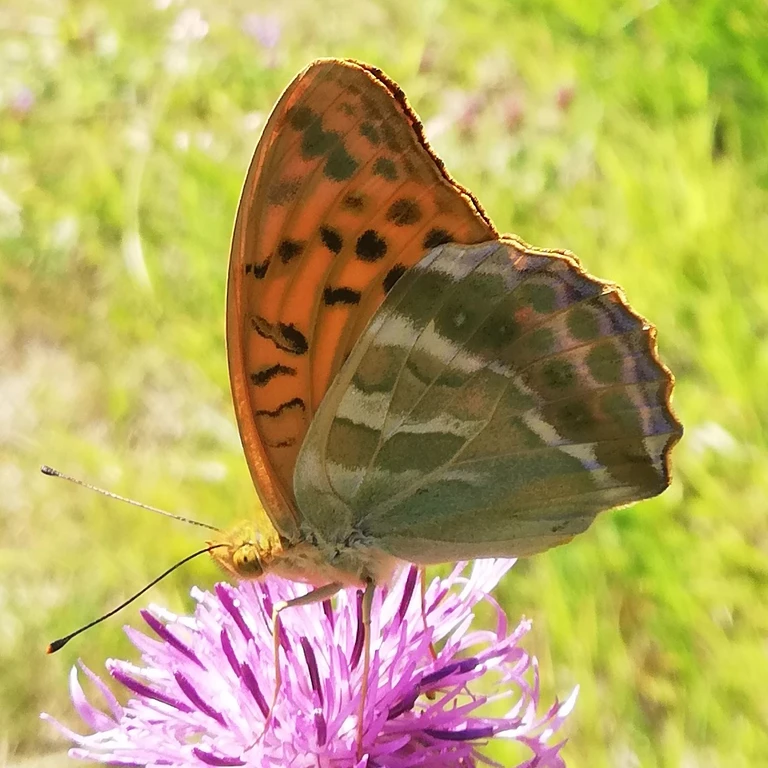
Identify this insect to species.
Argynnis paphia
